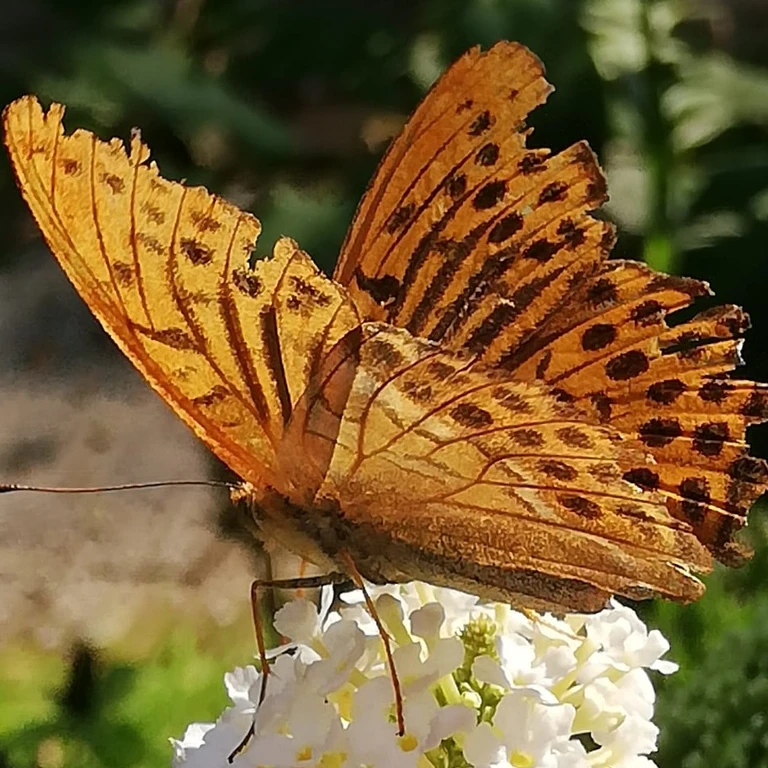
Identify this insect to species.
Argynnis paphia
